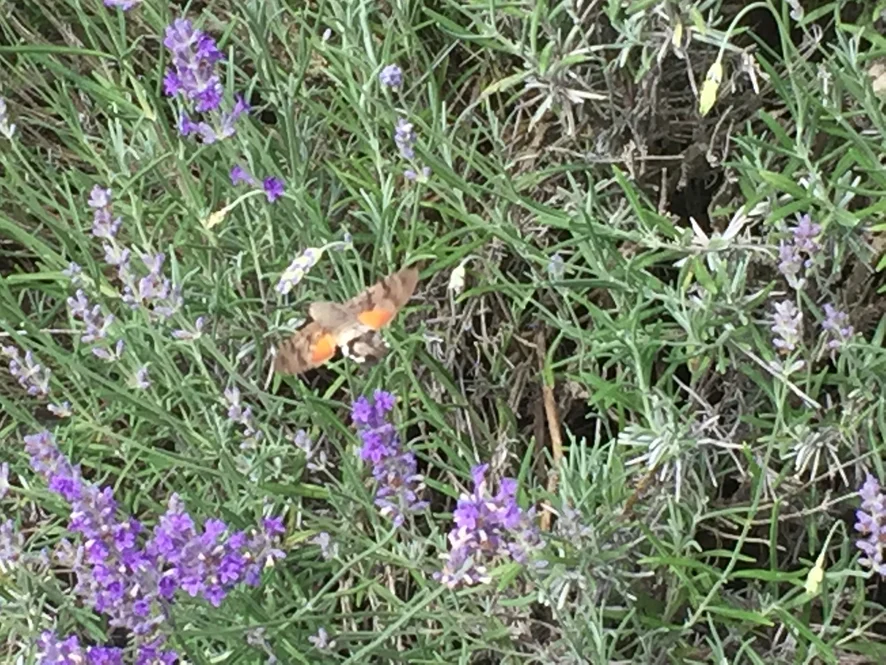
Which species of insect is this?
Macroglossum stellatarum
